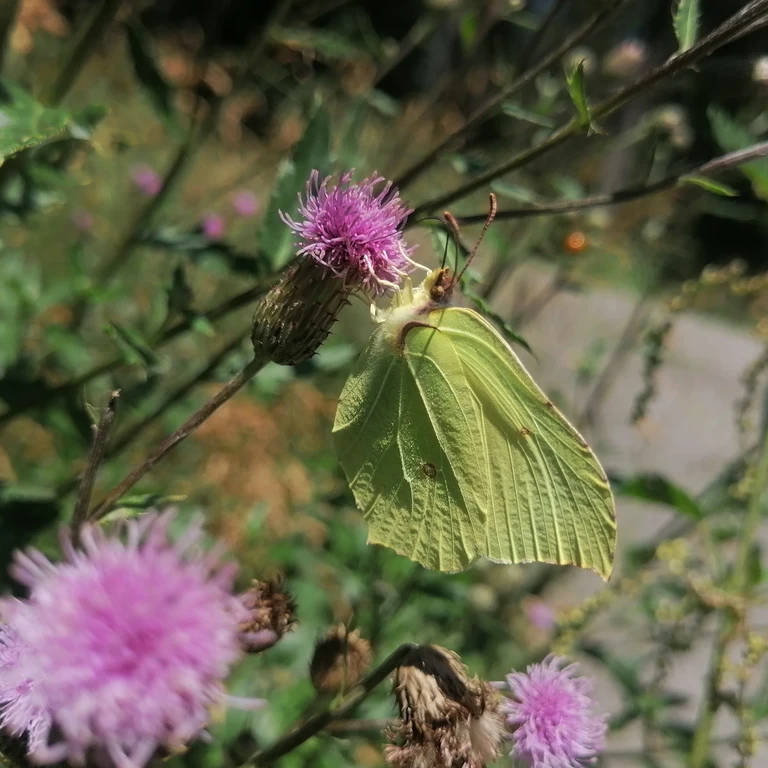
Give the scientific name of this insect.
Gonepteryx rhamni
